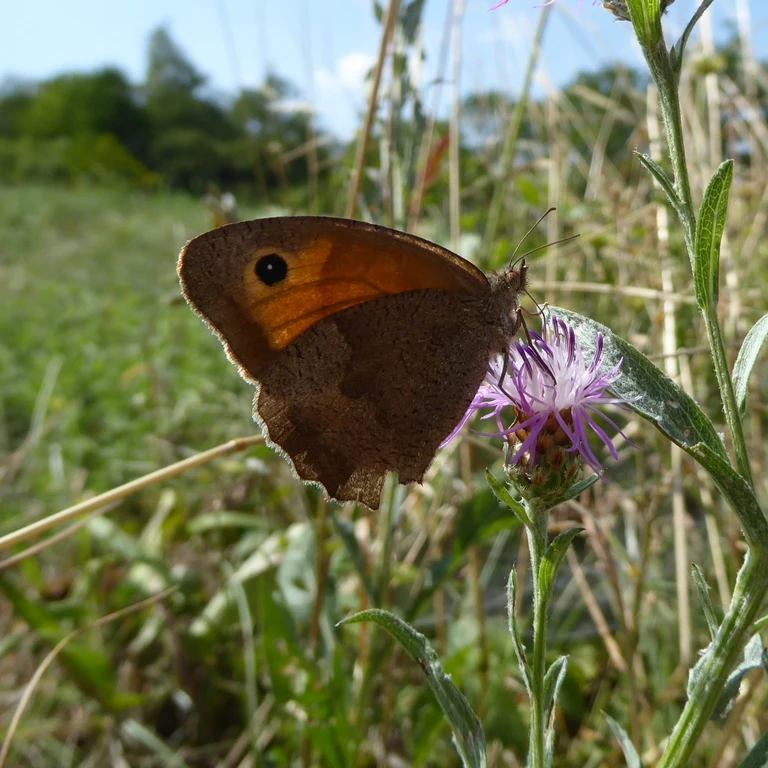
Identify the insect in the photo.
Maniola jurtina
